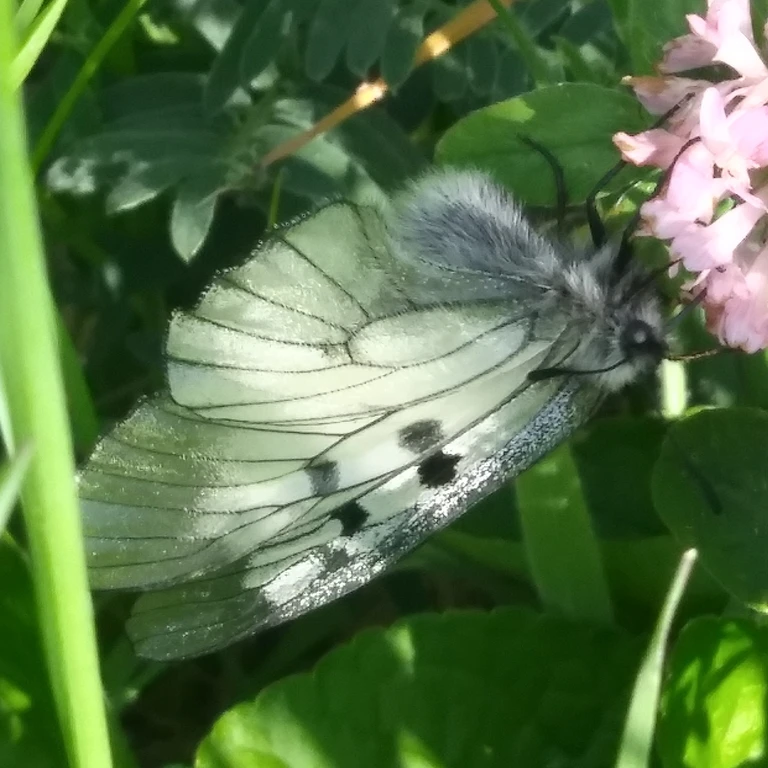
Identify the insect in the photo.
Parnassius mnemosyne
